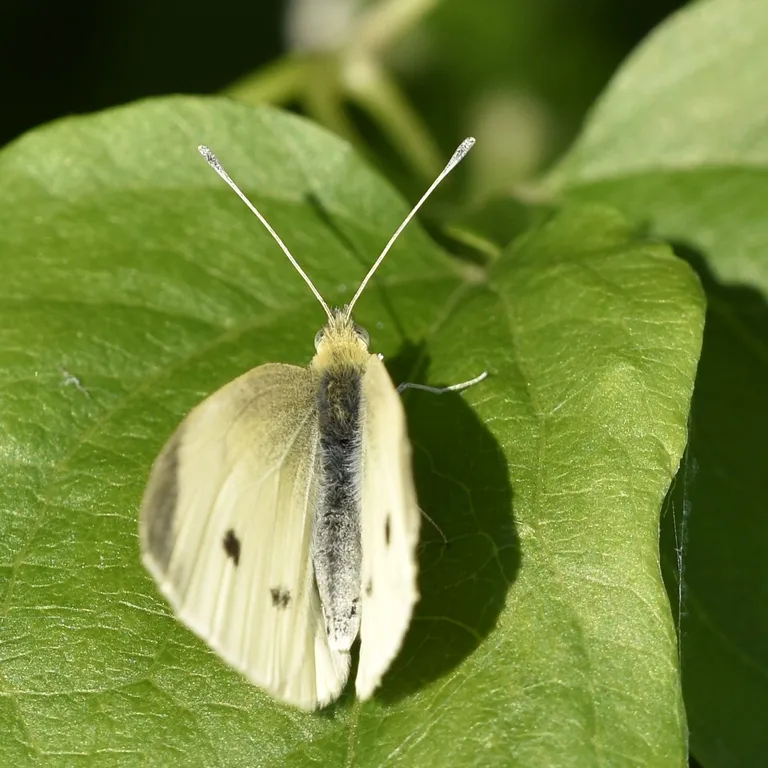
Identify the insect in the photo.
Pieris rapae
